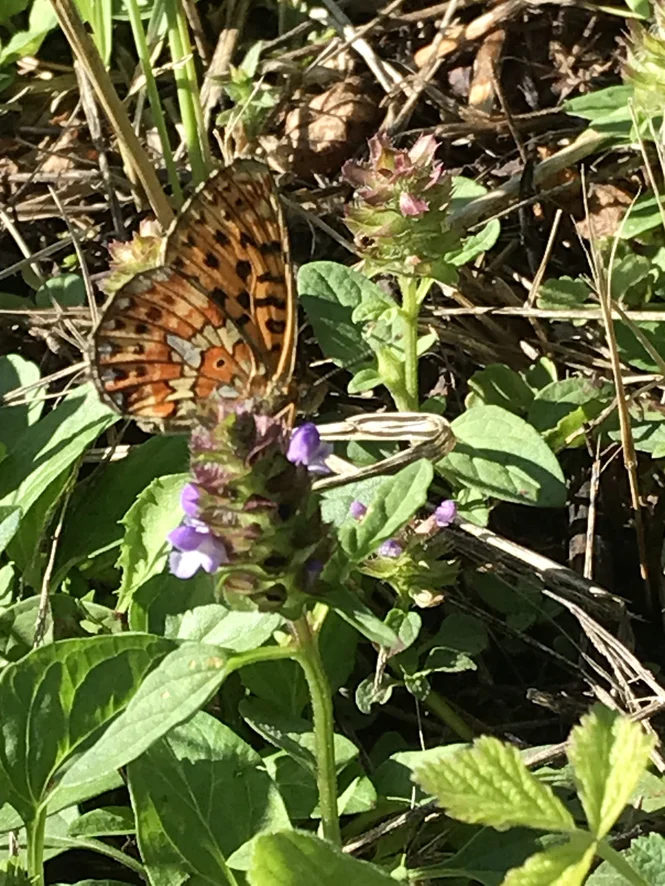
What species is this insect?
Boloria euphrosyne (also Clossiana euphrosyne)
